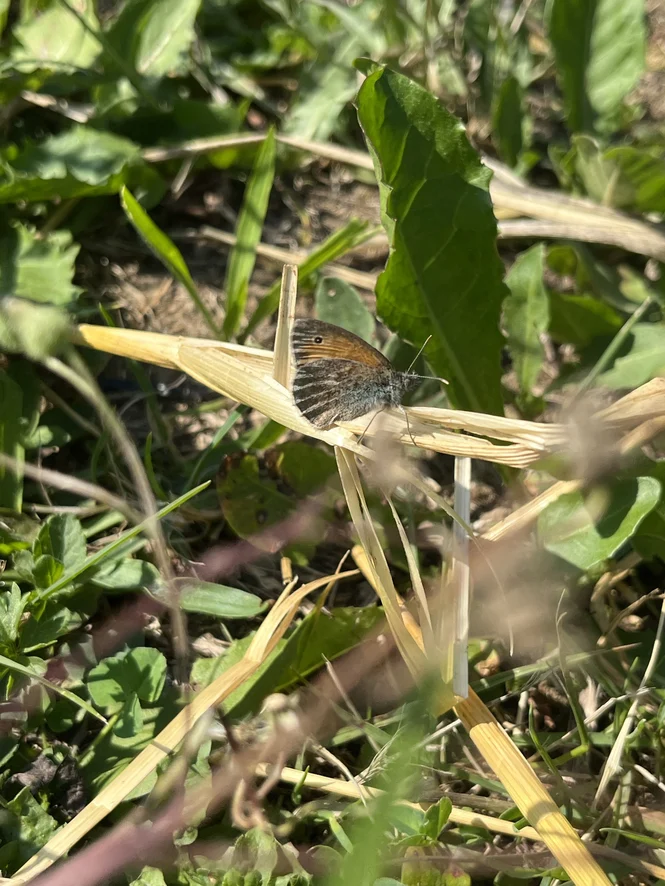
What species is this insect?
Coenonympha pamphilus
